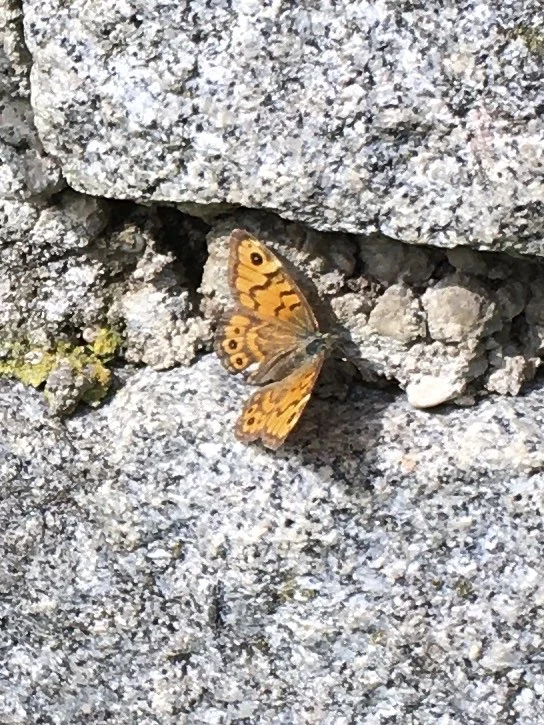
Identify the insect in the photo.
Lasiommata megera (also Pararge megera)
